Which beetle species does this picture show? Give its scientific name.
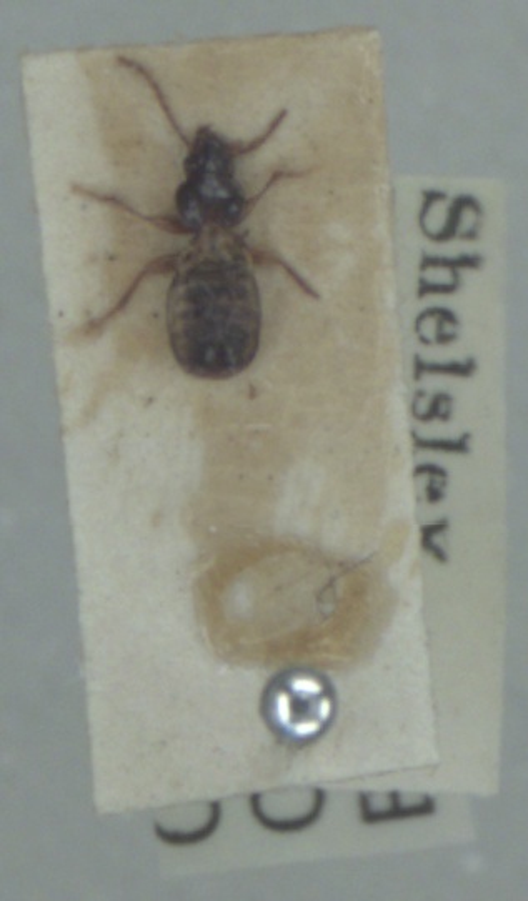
Trechus obtusus
